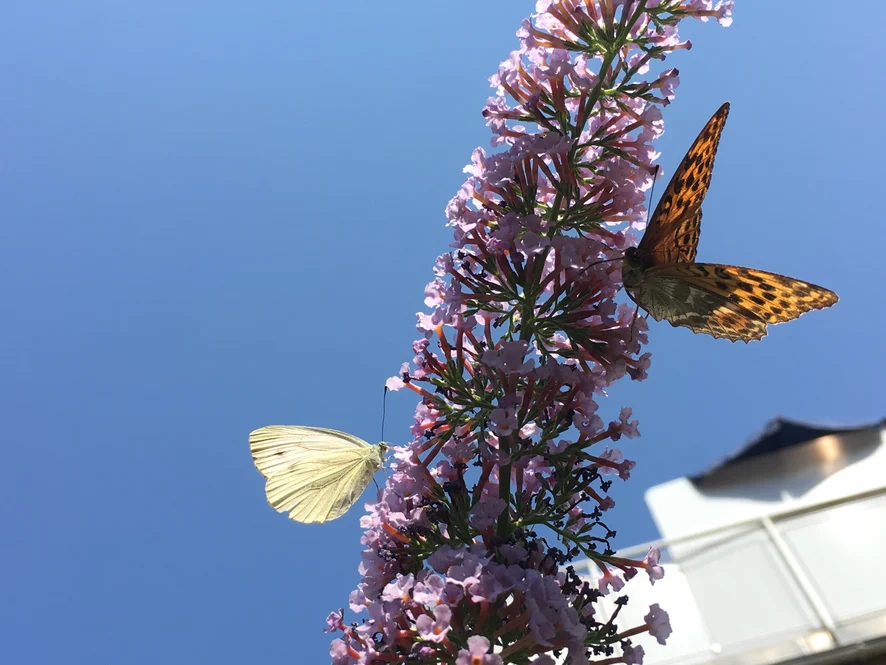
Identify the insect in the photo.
Argynnis paphia
